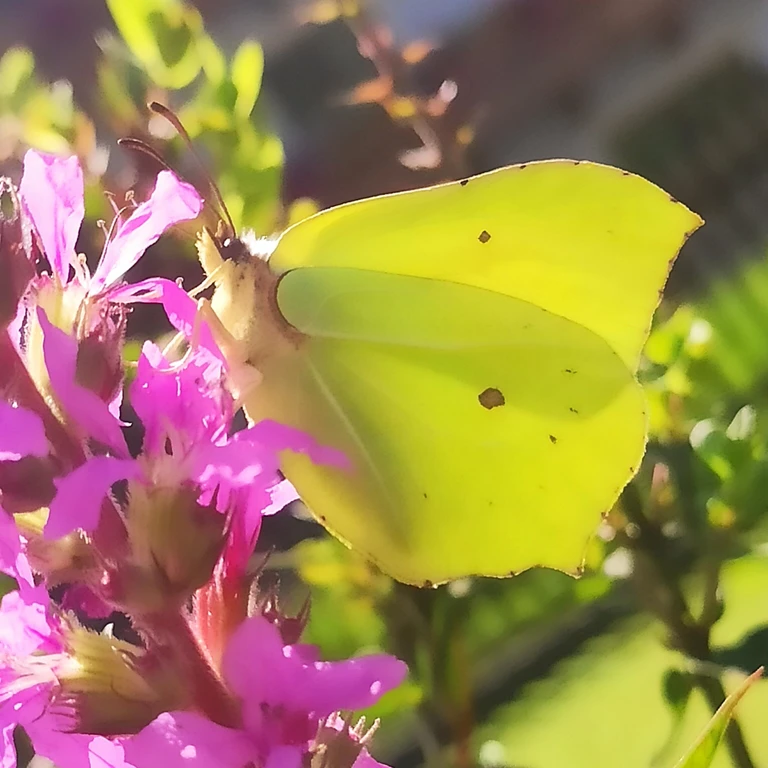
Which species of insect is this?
Gonepteryx rhamni
